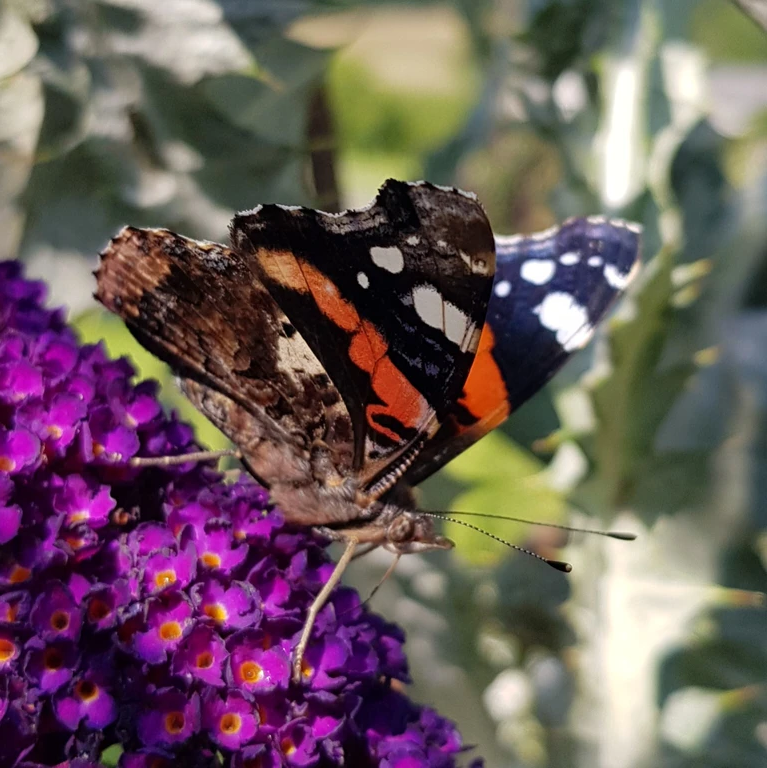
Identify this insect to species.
Vanessa atalanta
